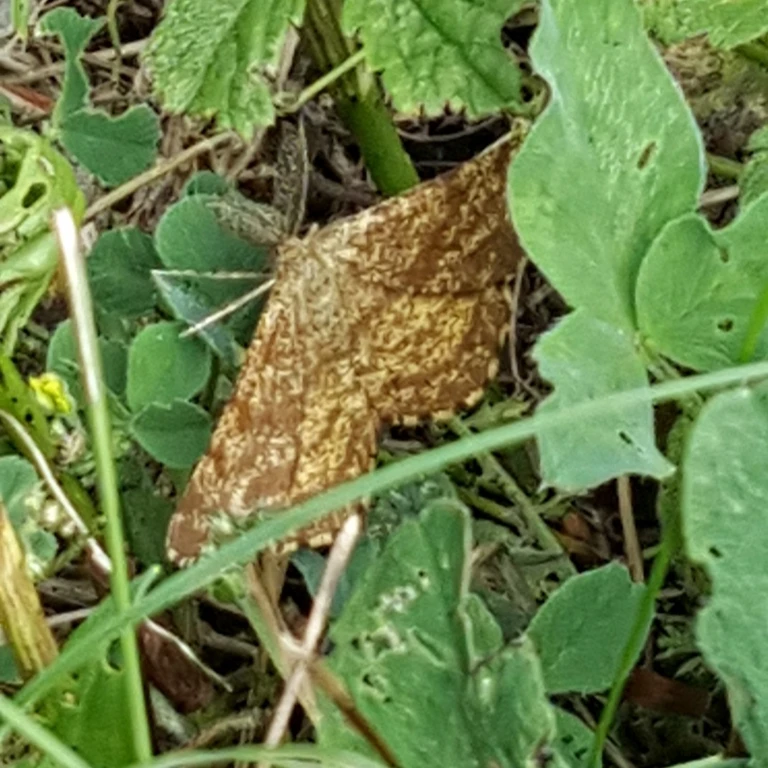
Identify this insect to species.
Ematurga atomaria
